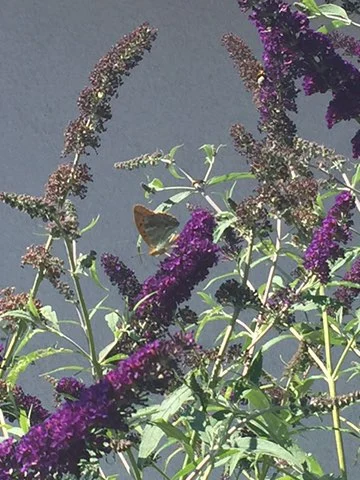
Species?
Argynnis paphia
